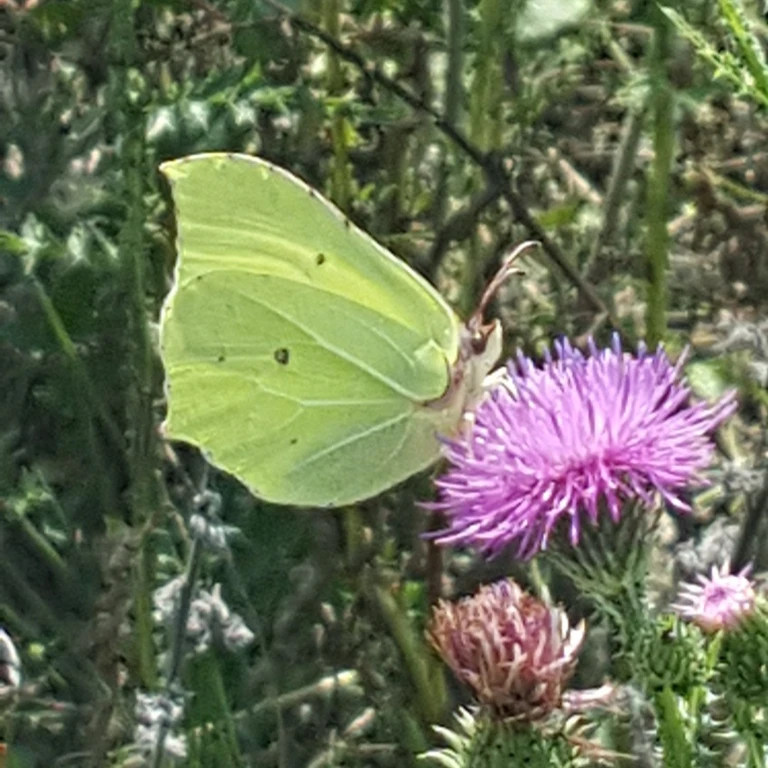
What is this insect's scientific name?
Gonepteryx rhamni
